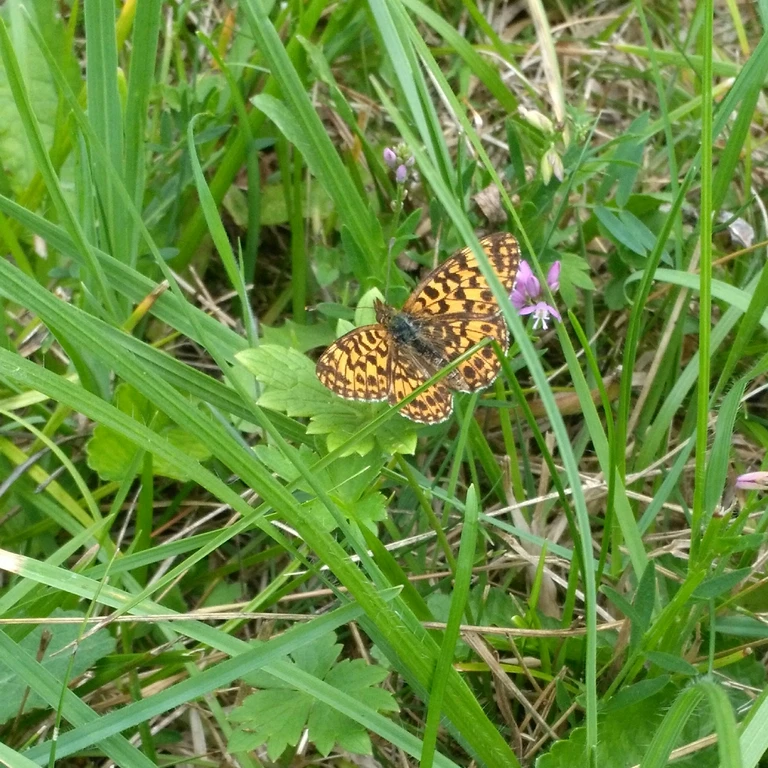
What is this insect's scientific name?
Boloria dia
